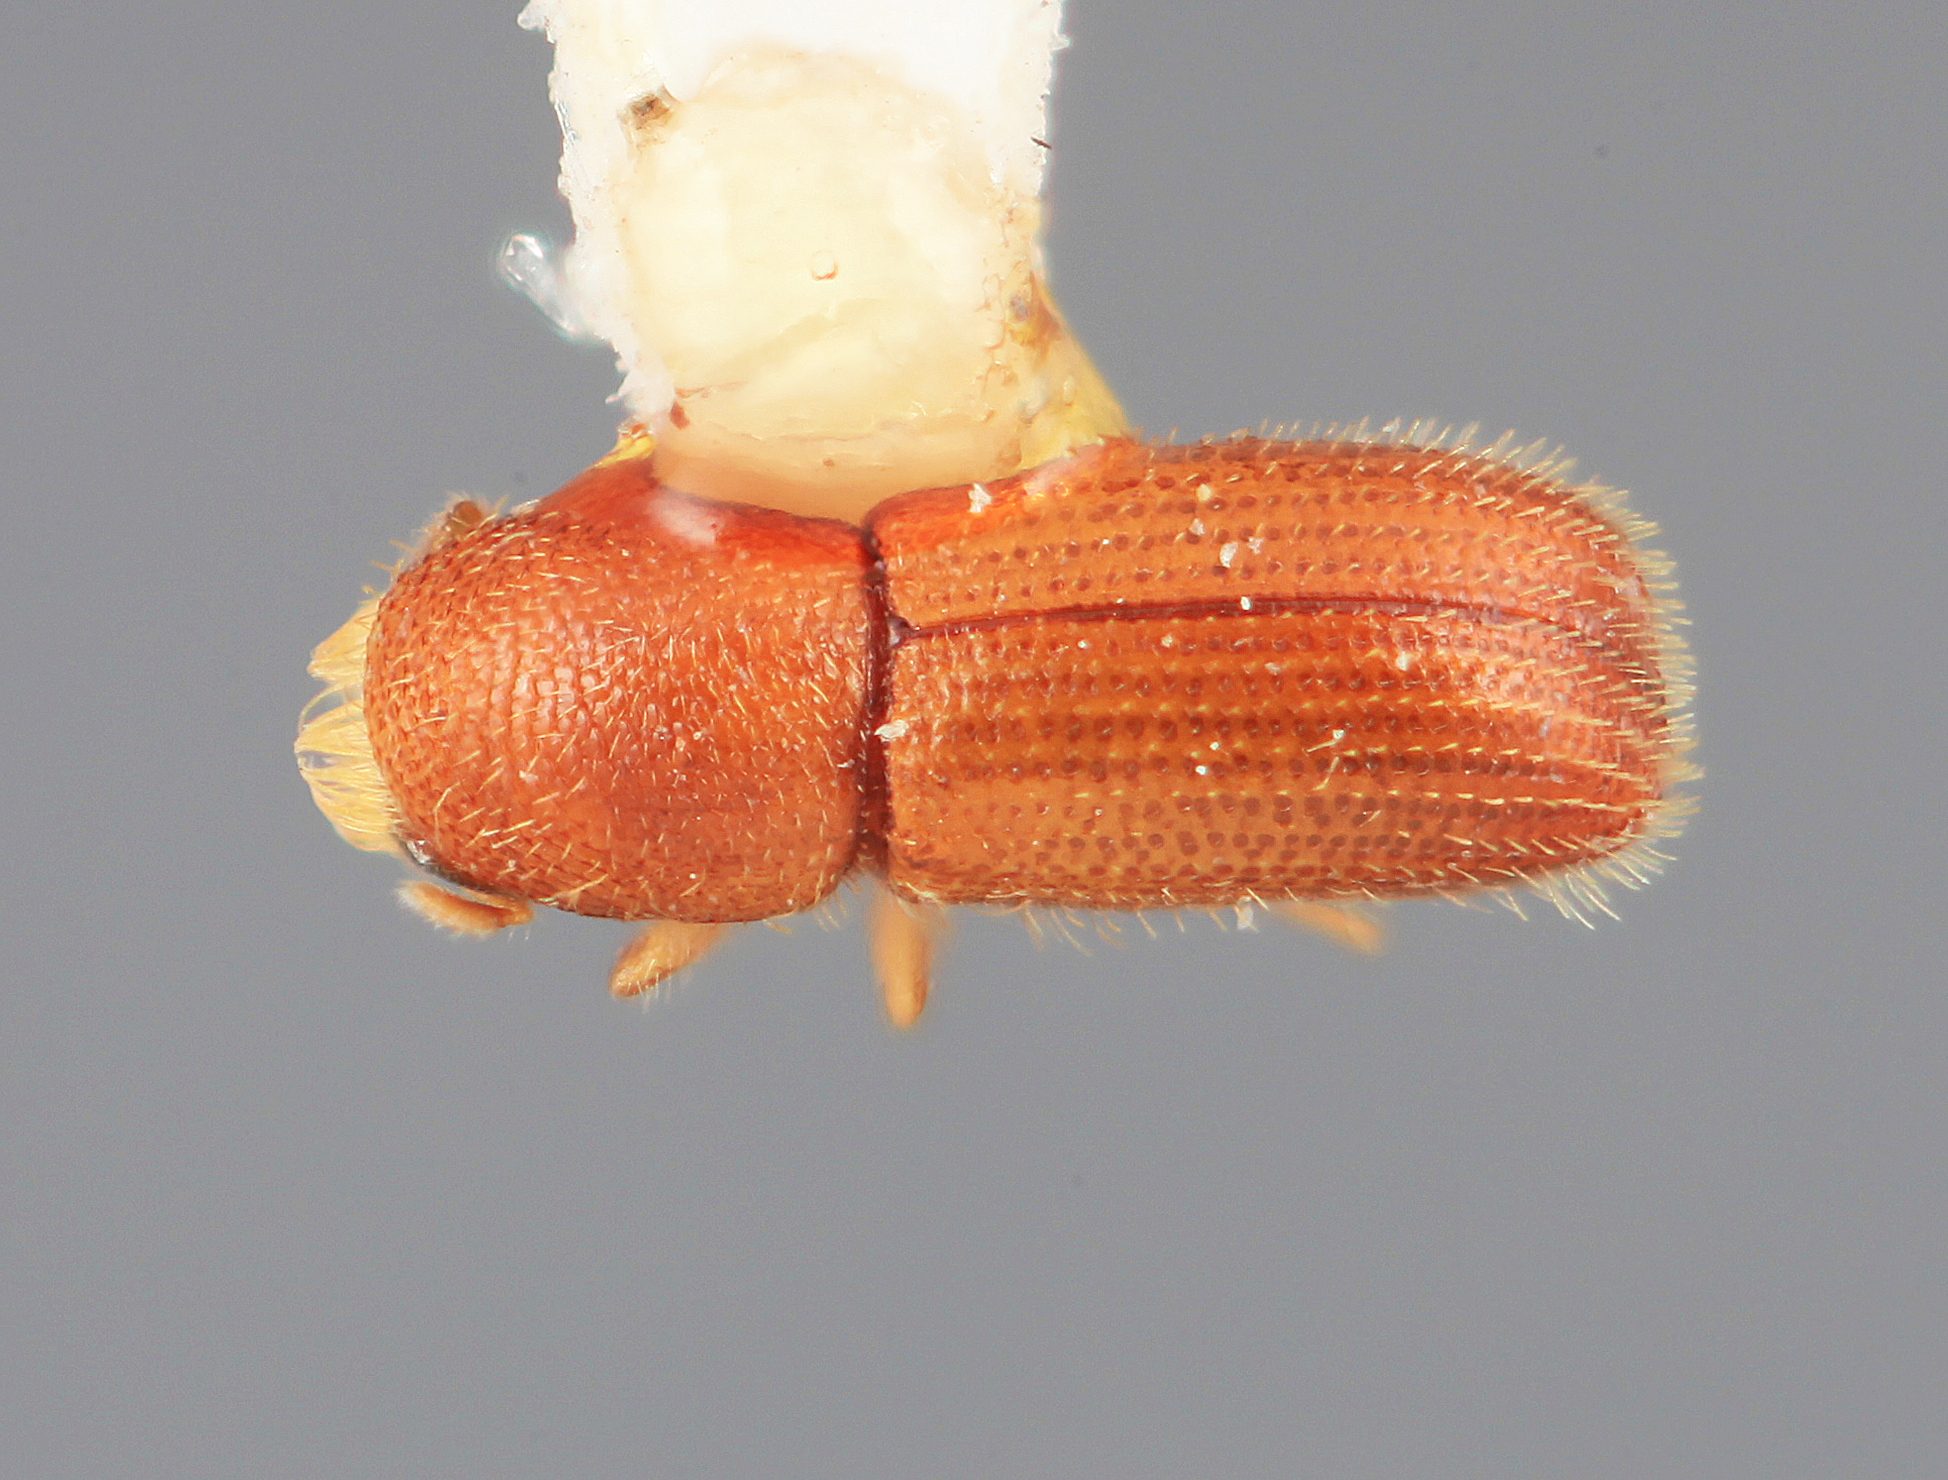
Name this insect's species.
Dendrocranulus vicinus
